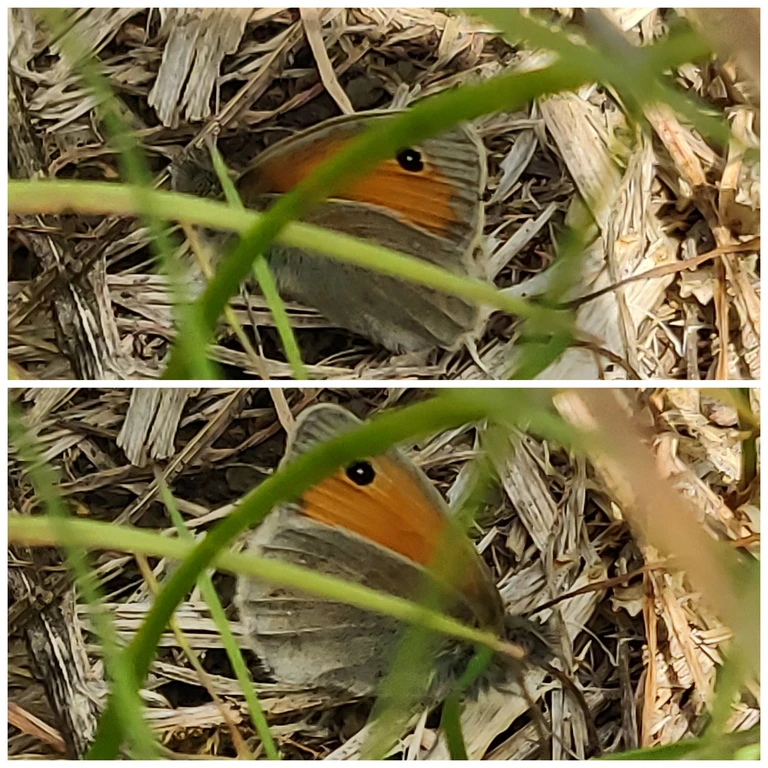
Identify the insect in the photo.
Coenonympha pamphilus
